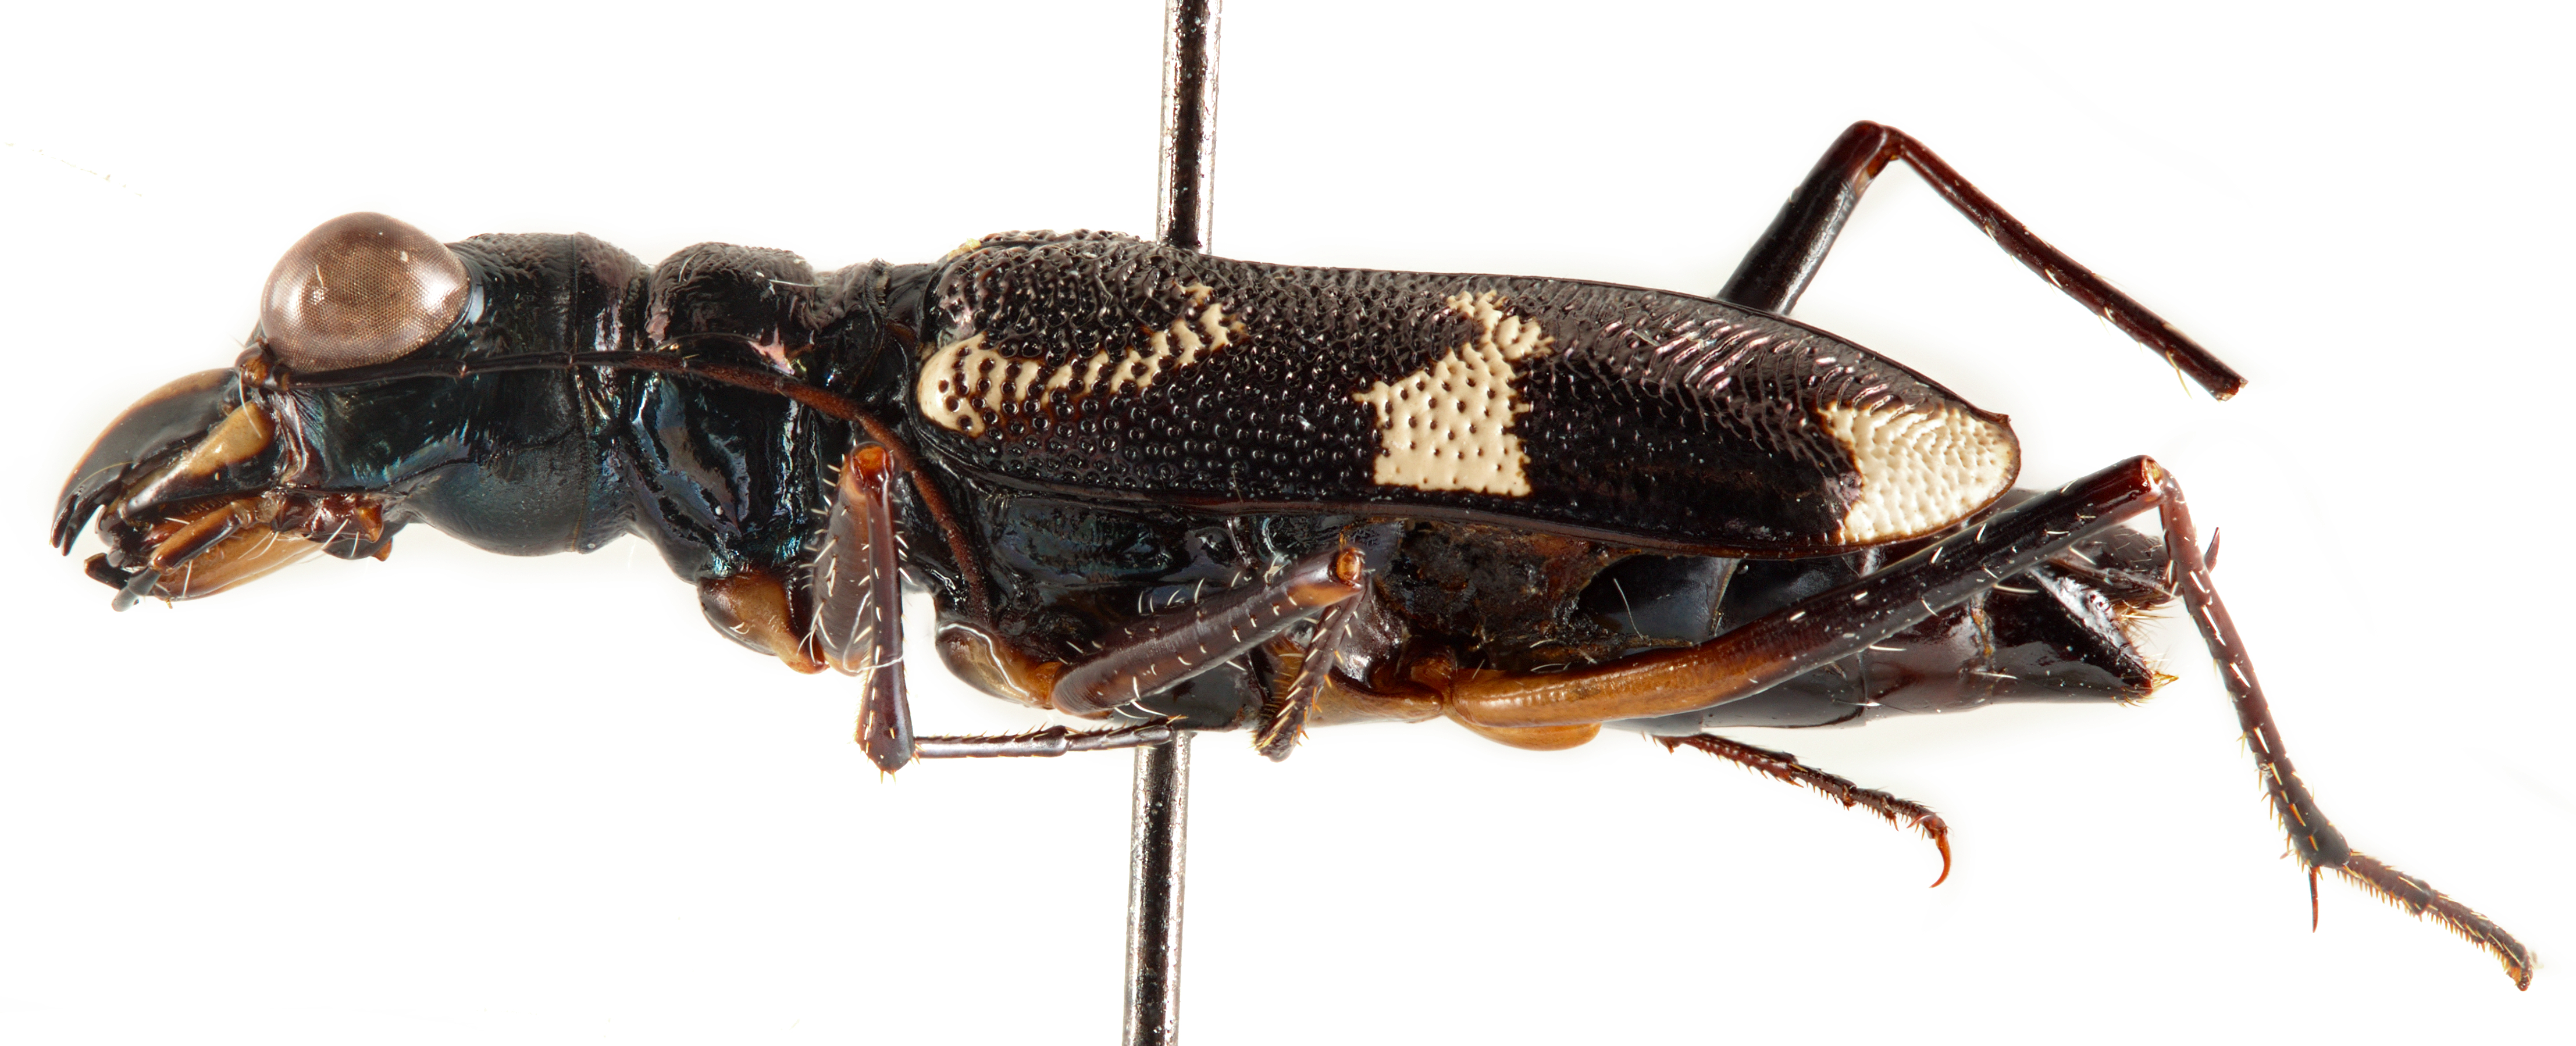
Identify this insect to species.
Distipsidera undulata
